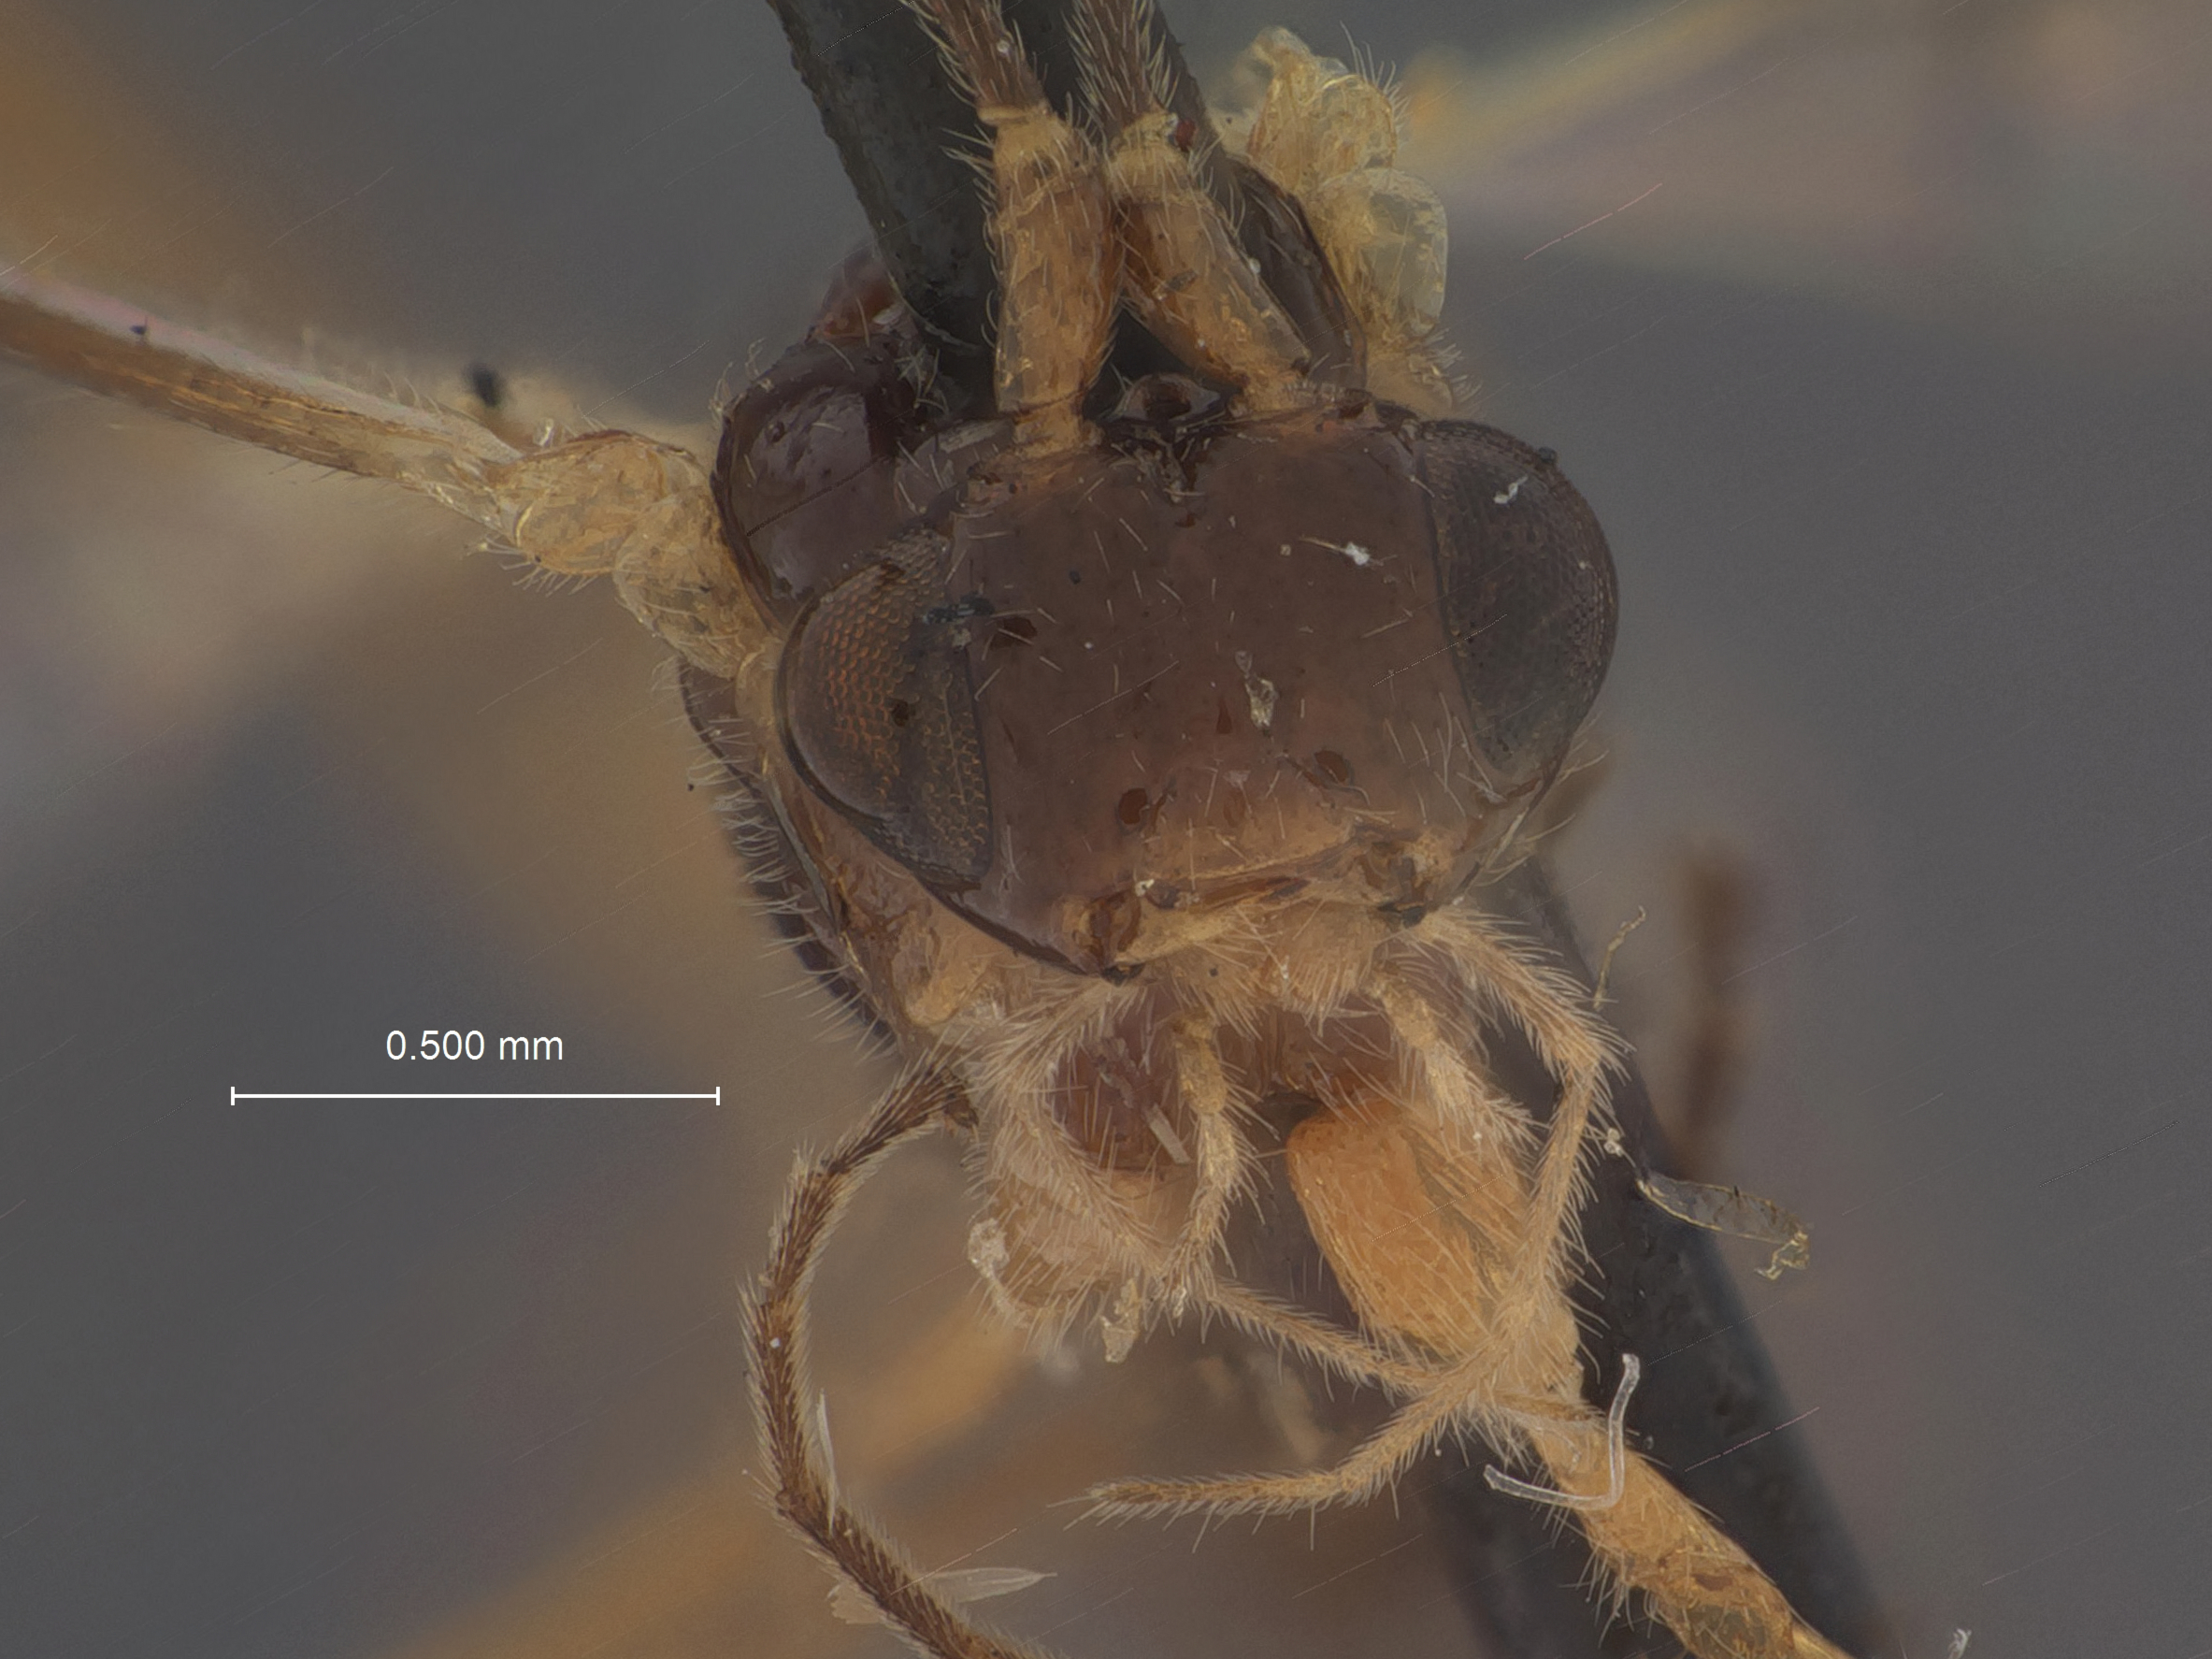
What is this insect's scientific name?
Macrocentrus peroneae
